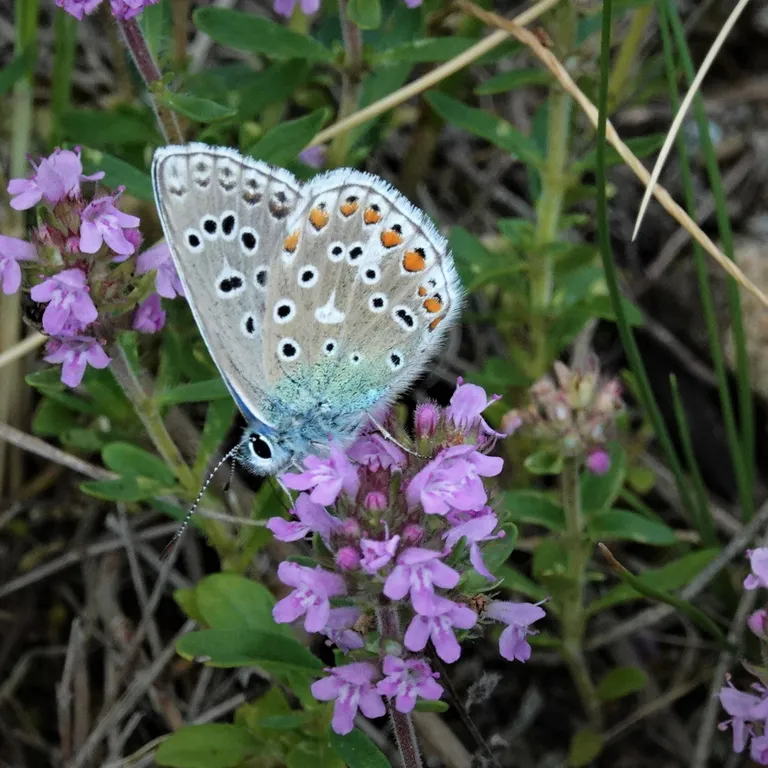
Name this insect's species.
Lysandra bellargus
